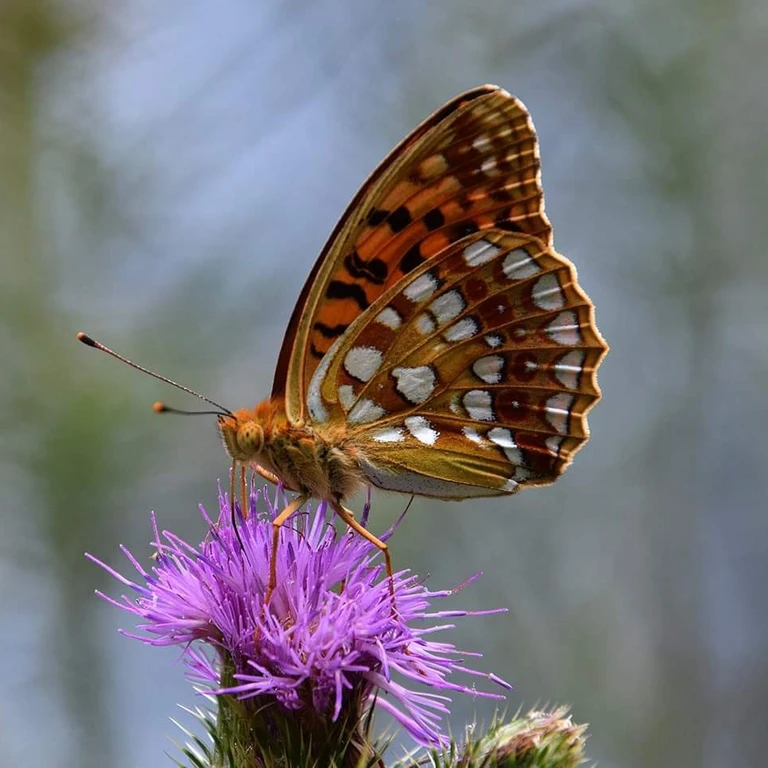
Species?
Fabriciana adippe
